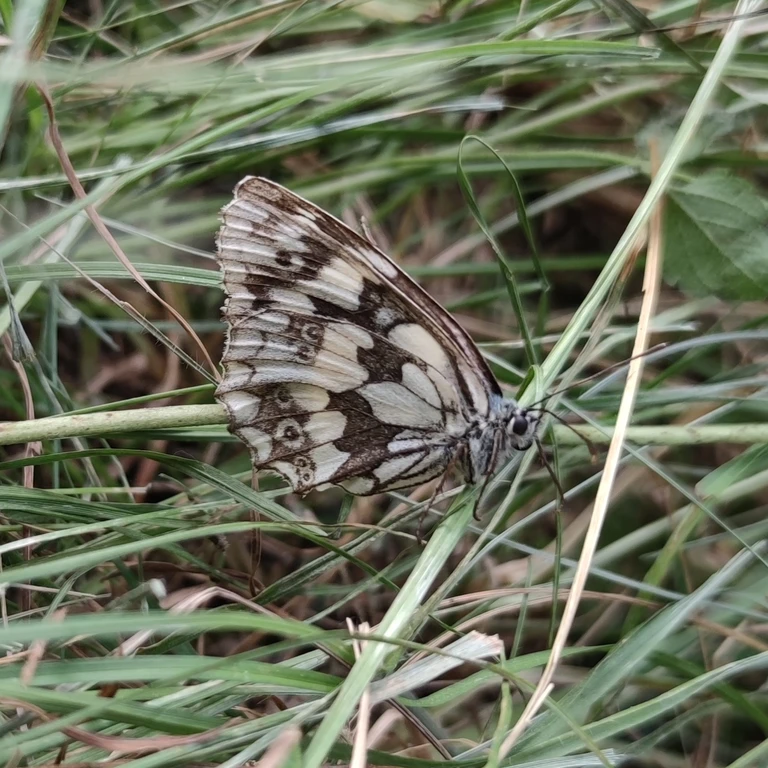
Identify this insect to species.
Melanargia galathea
